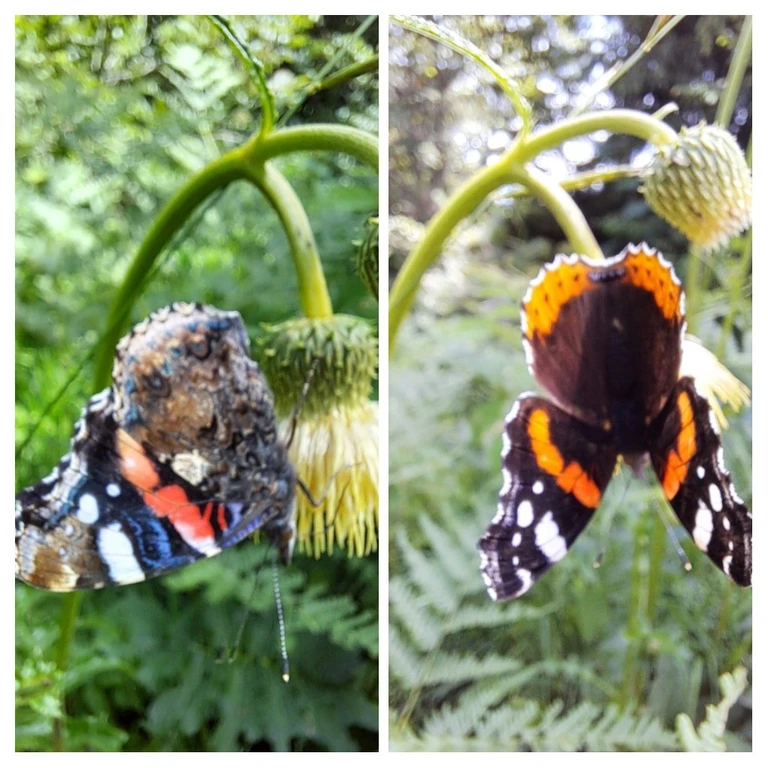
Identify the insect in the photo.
Vanessa atalanta
